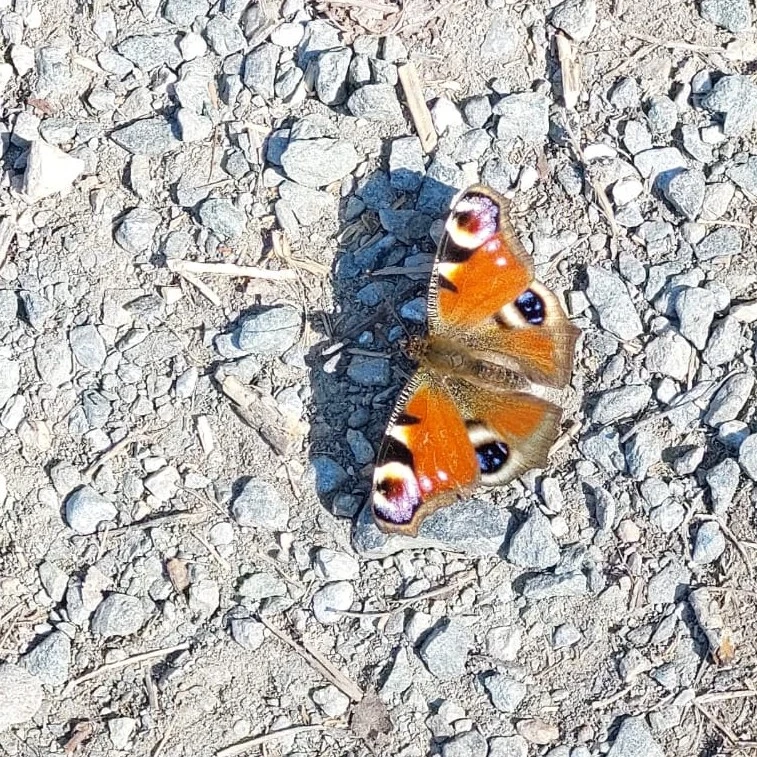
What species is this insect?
Aglais io
